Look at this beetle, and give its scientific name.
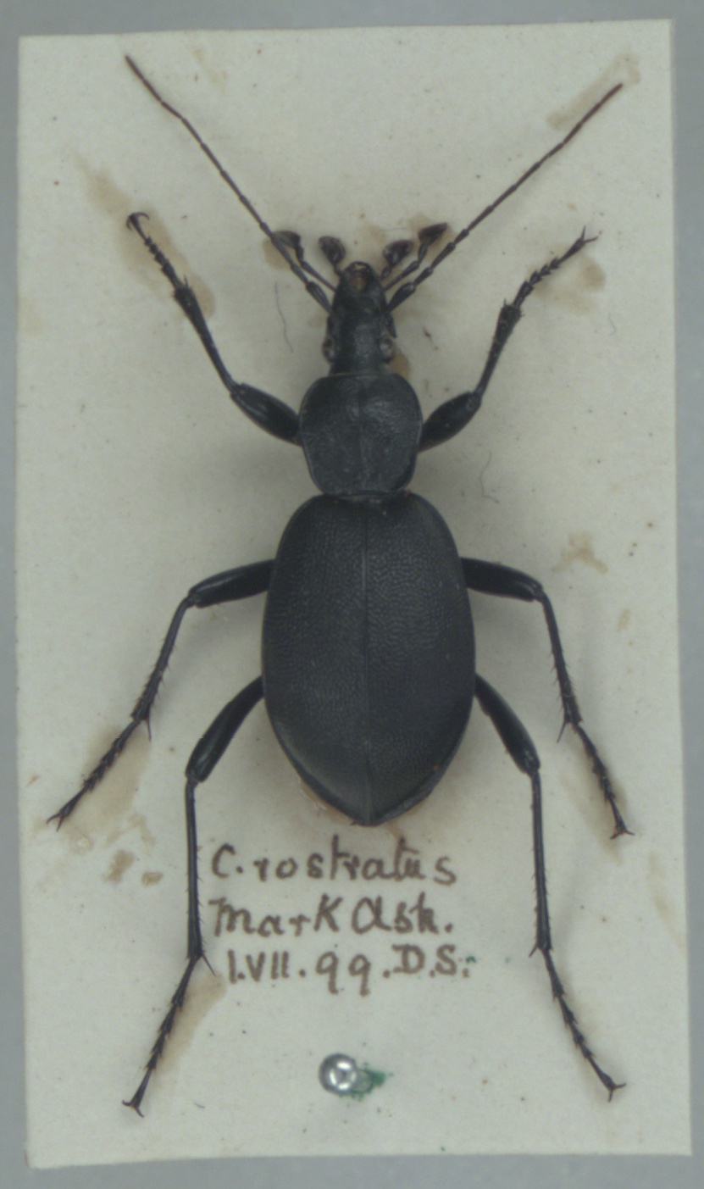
Cychrus caraboides
